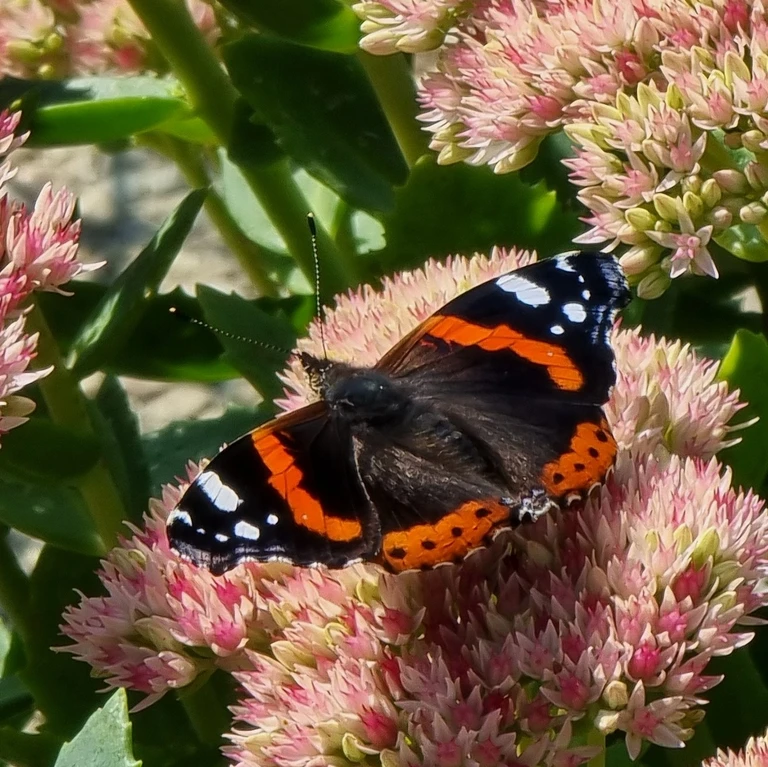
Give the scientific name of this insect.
Vanessa atalanta
